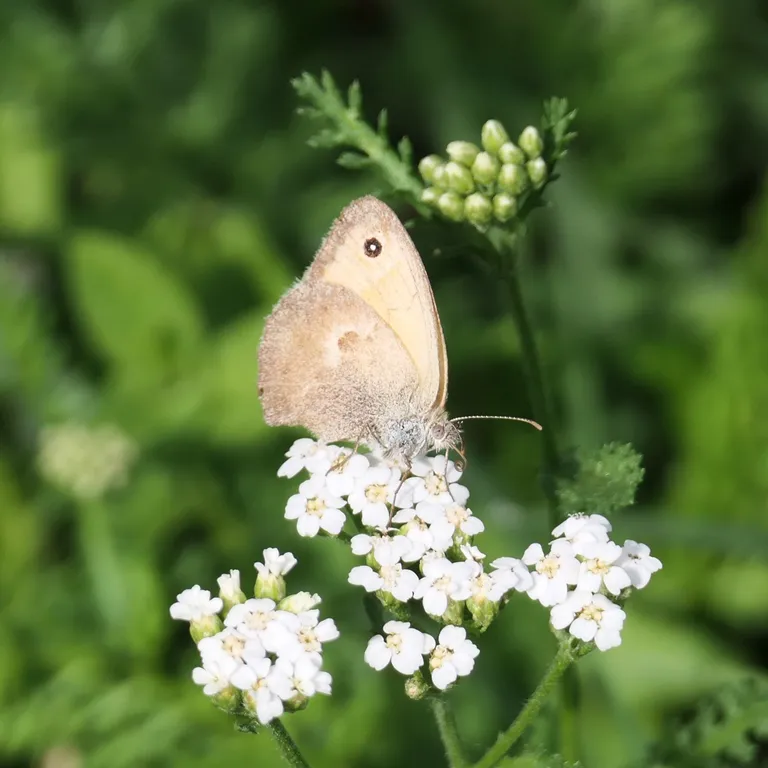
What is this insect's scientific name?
Coenonympha pamphilus
